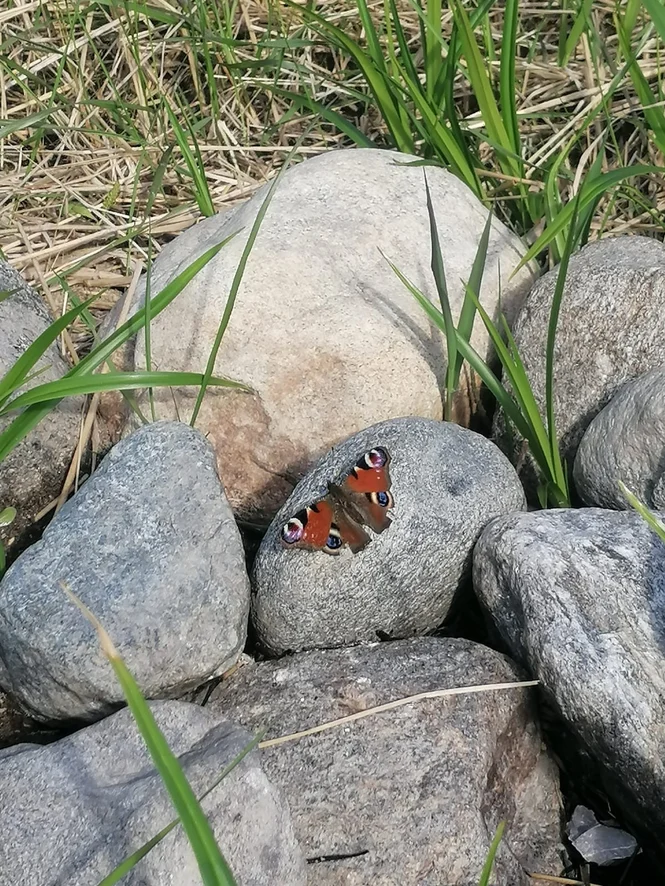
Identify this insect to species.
Aglais io
